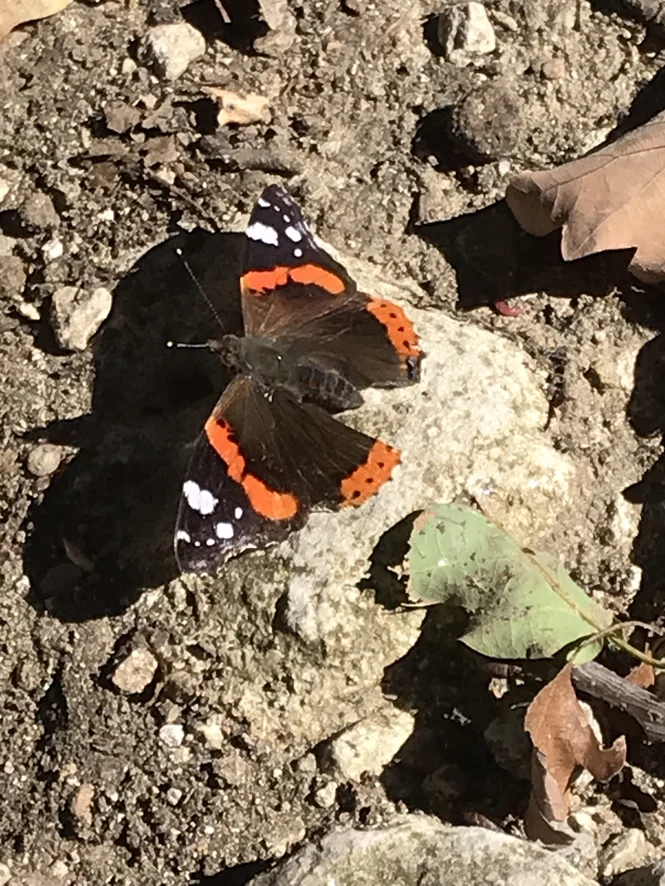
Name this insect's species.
Vanessa atalanta
